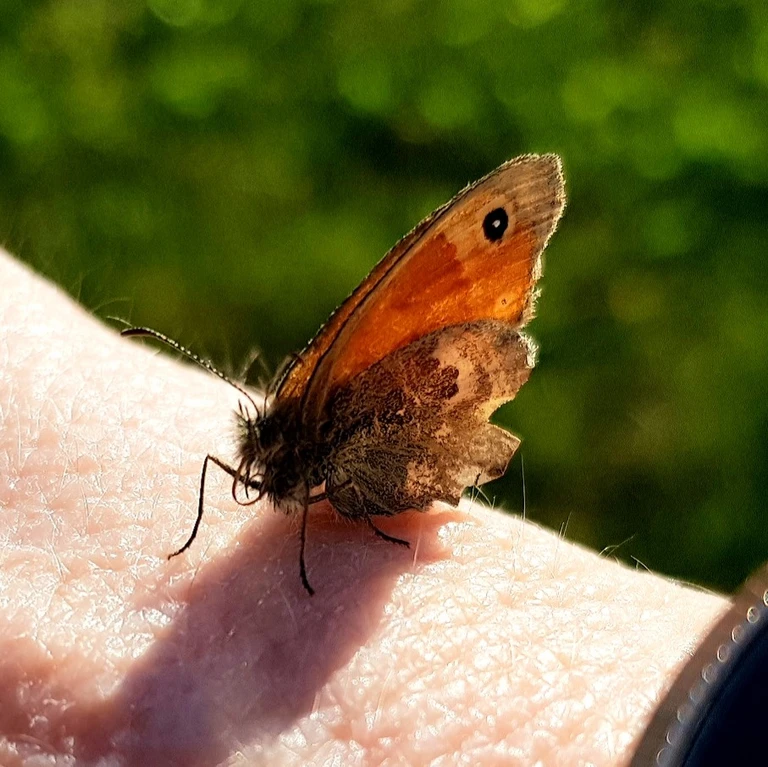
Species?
Coenonympha pamphilus
